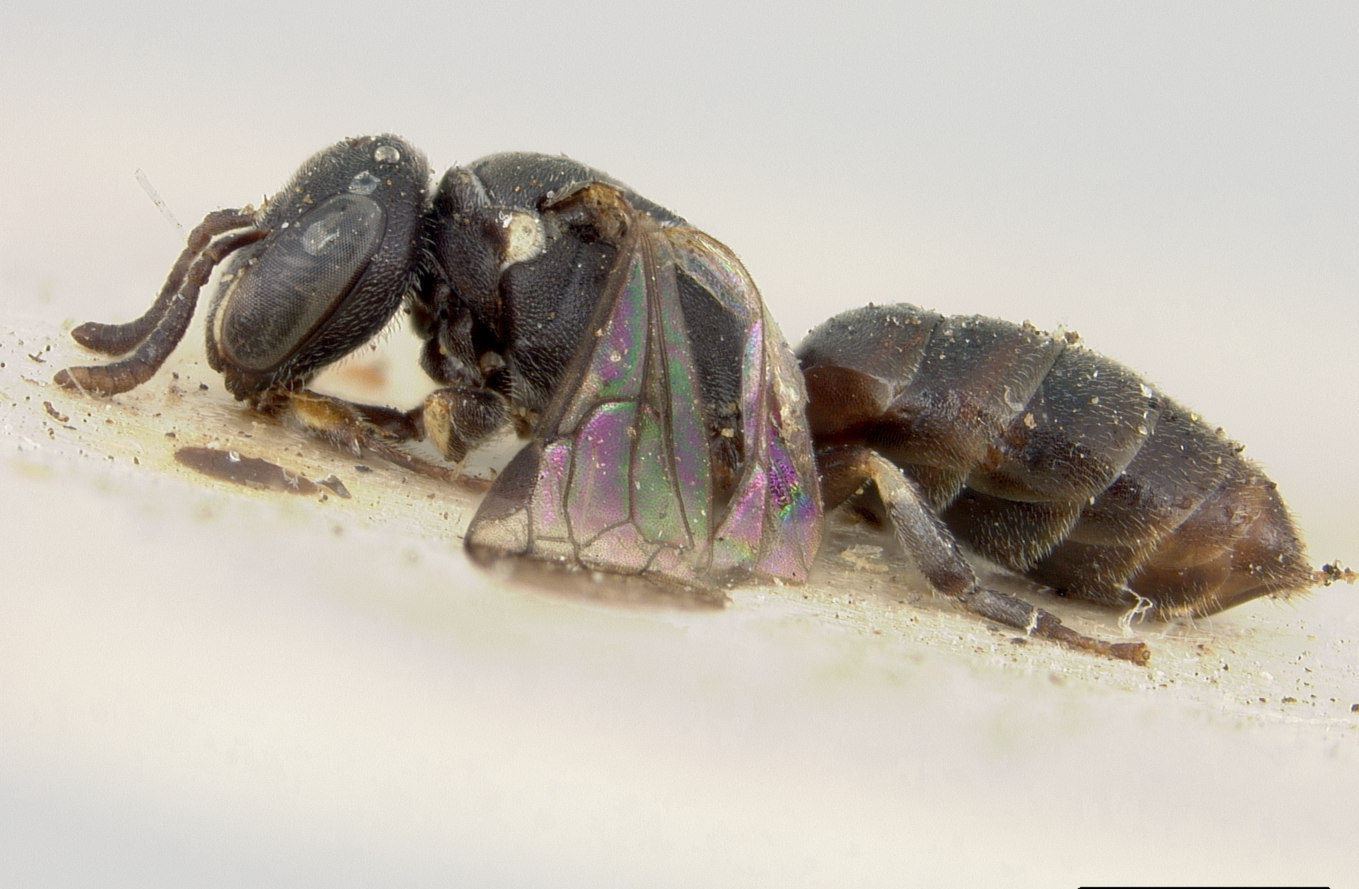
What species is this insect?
Euryglossa asperithorax
